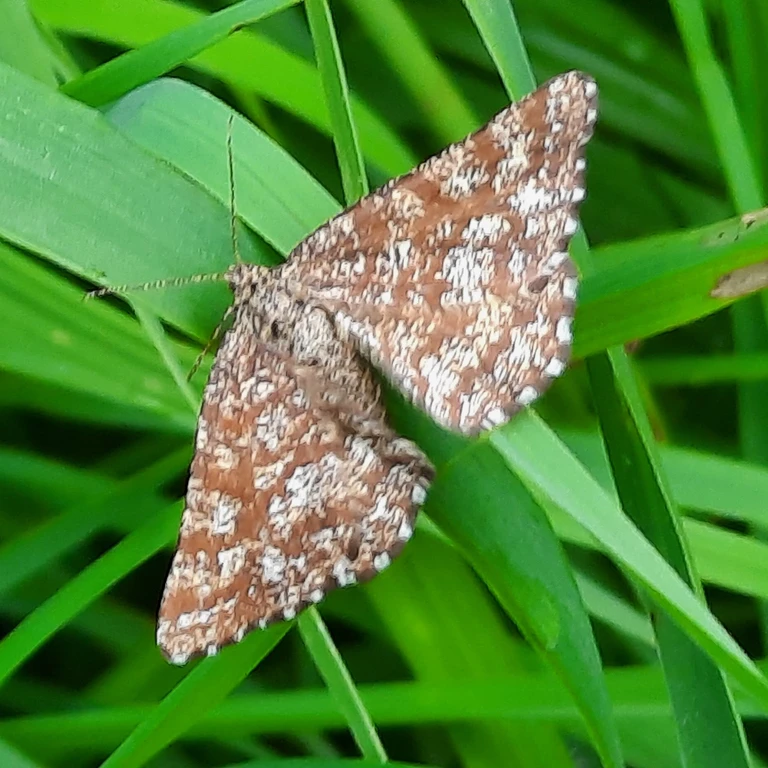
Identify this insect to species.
Ematurga atomaria
